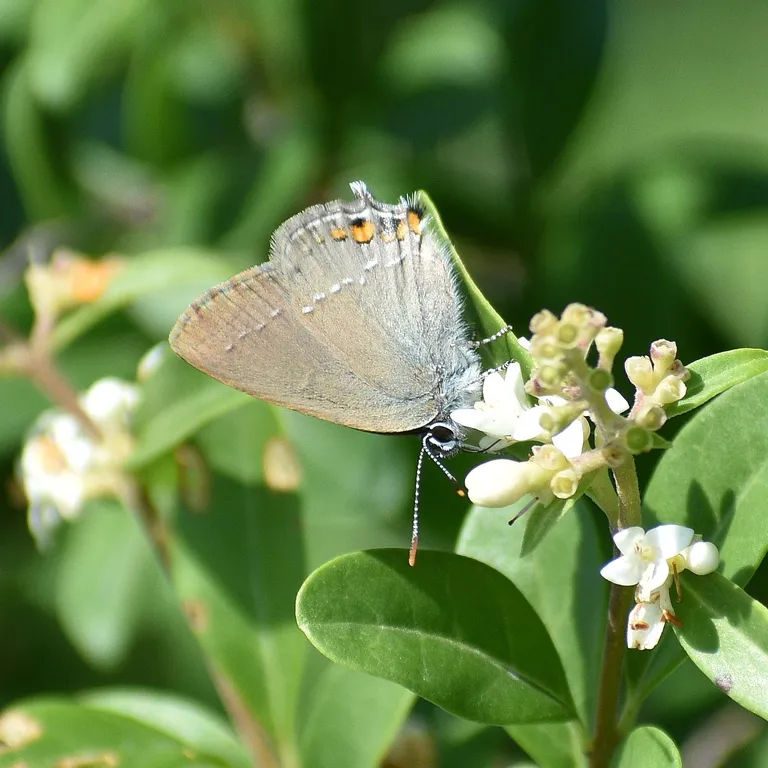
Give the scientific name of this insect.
Satyrium acaciae (also Strymon acaciae)
